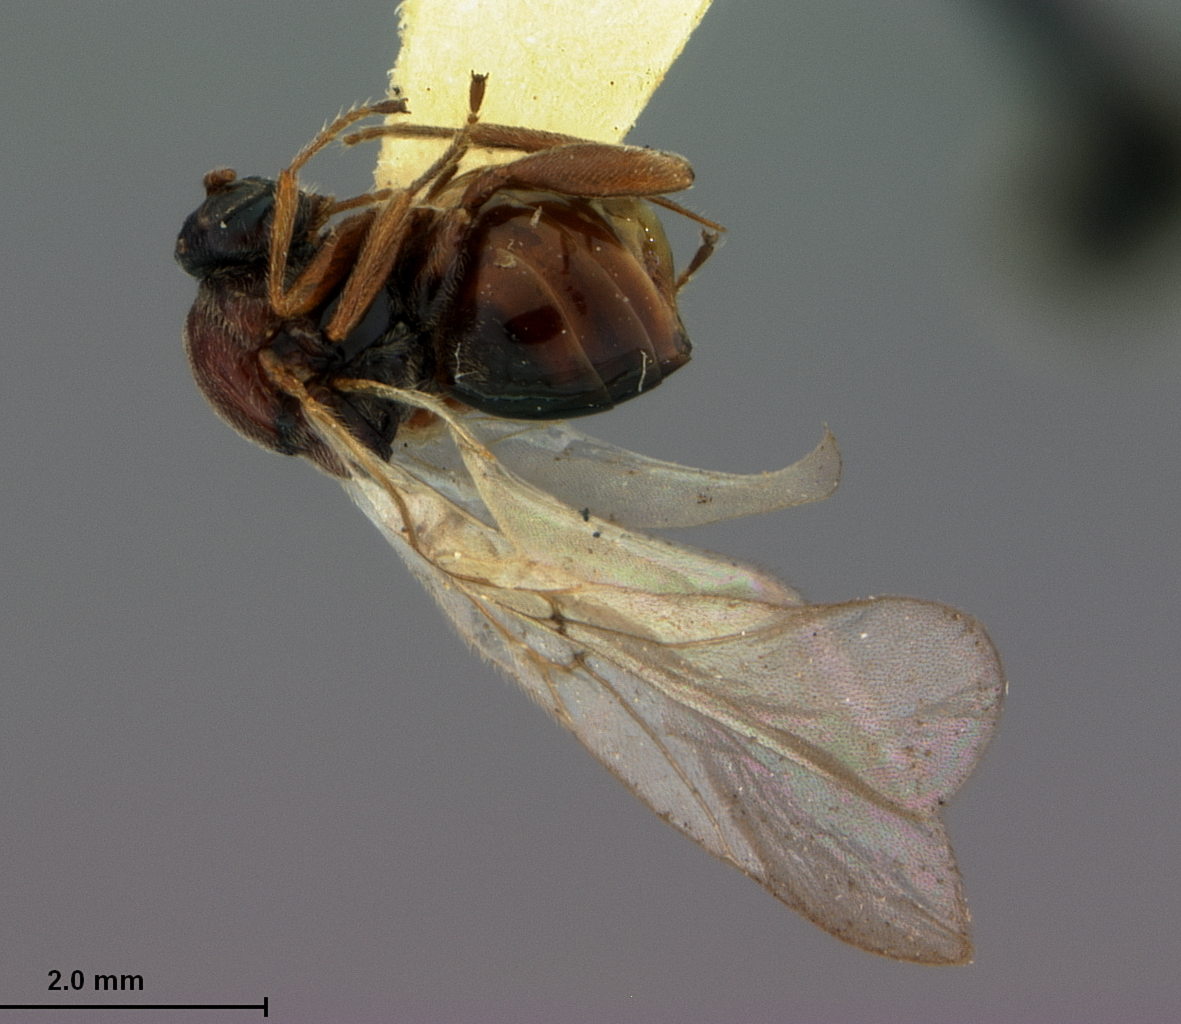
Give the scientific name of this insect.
Andricus mendocinensis
